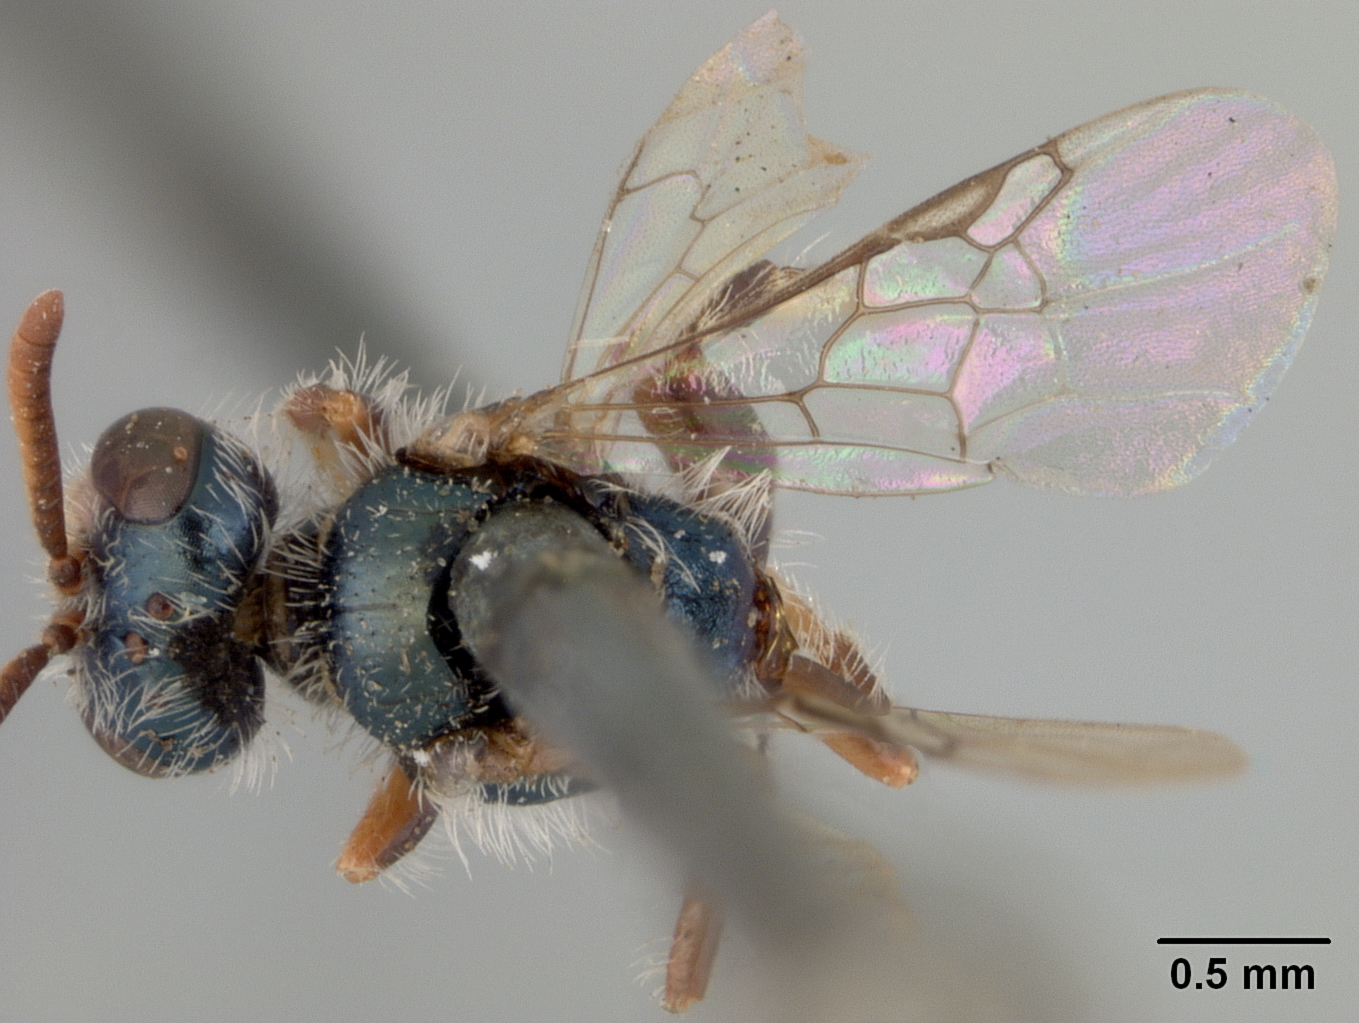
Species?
Perdita davidsoni
